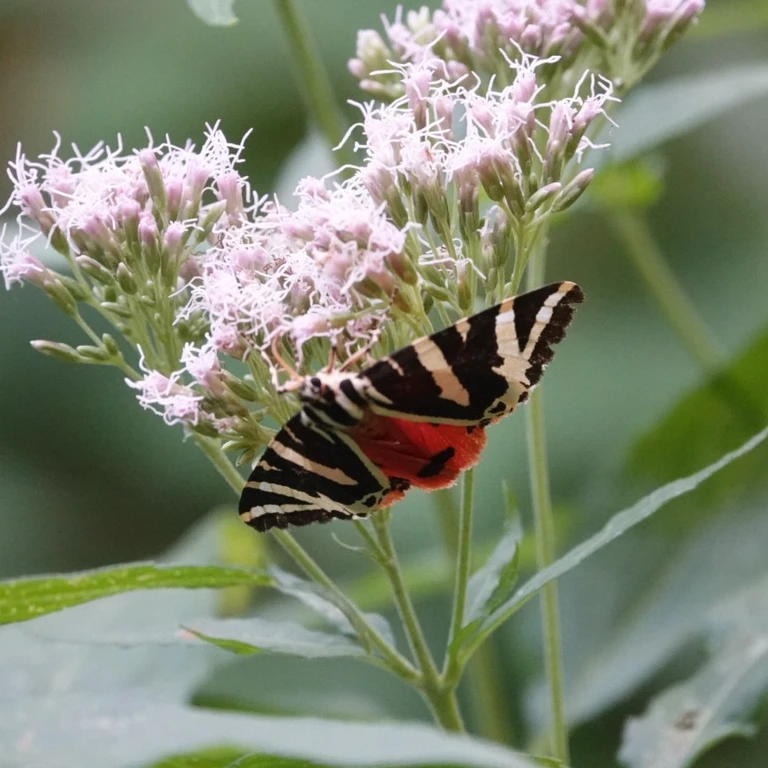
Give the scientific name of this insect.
Euplagia quadripunctaria
